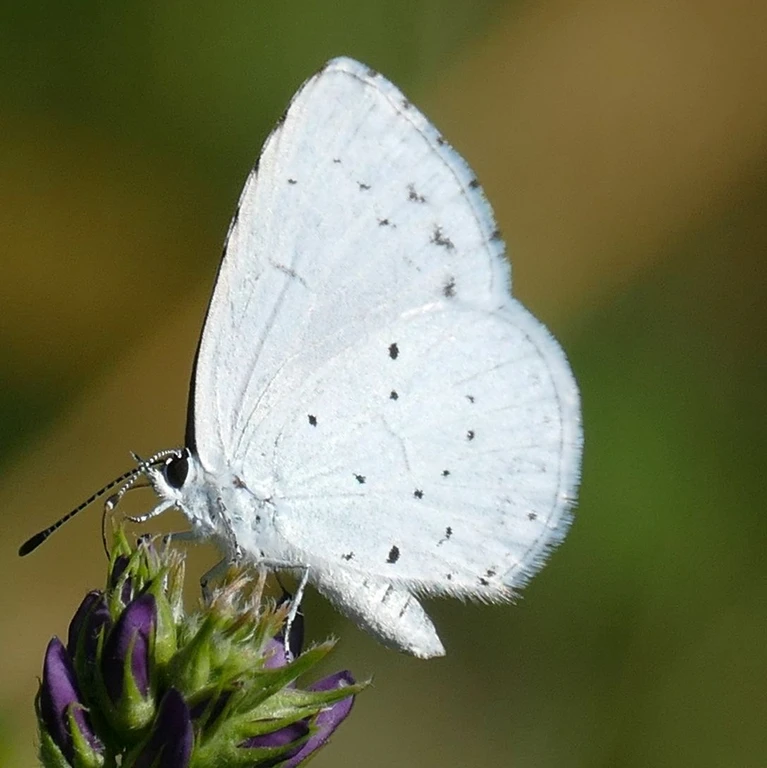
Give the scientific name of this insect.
Celastrina argiolus
